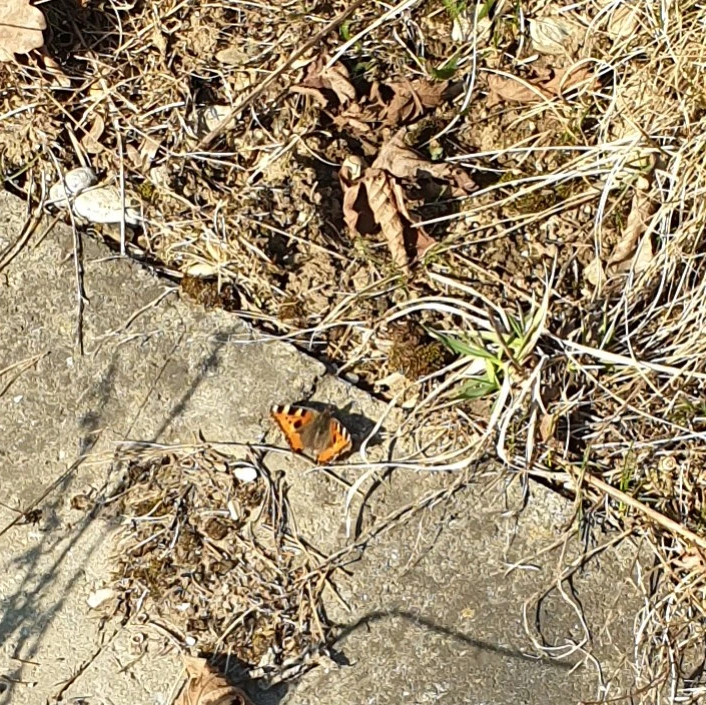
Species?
Aglais urticae
